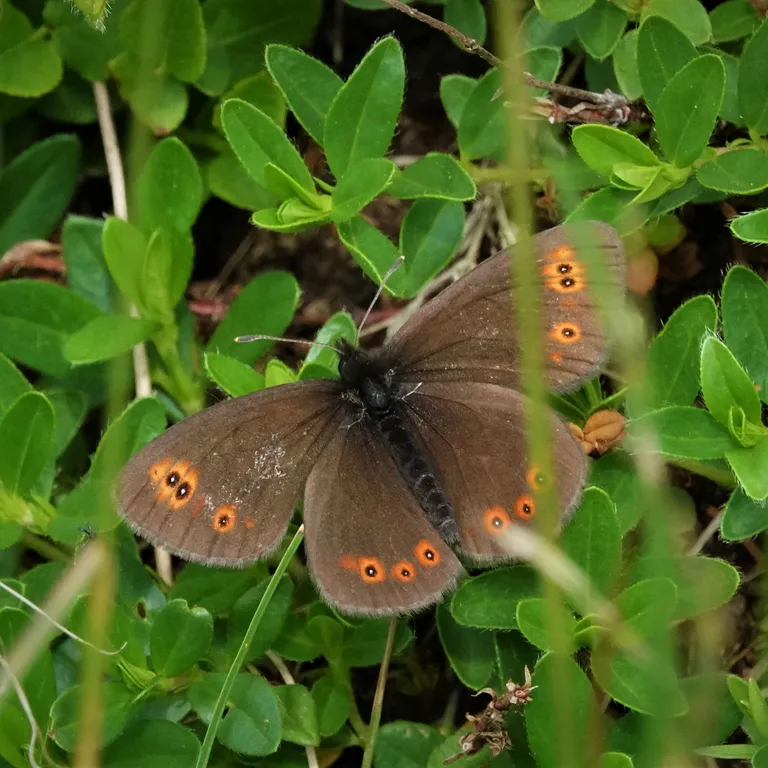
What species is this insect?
Erebia medusa
